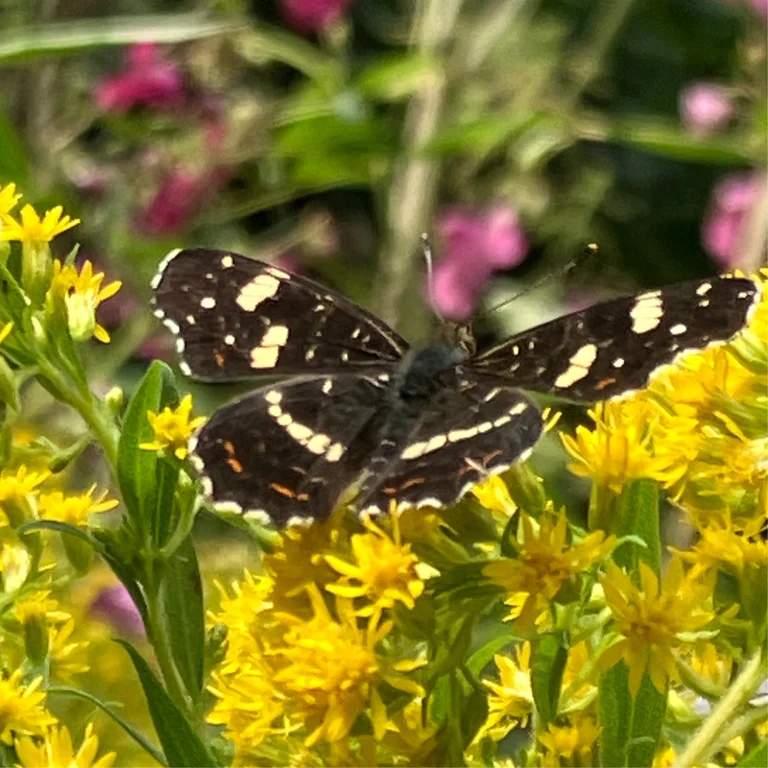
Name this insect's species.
Araschnia levana
